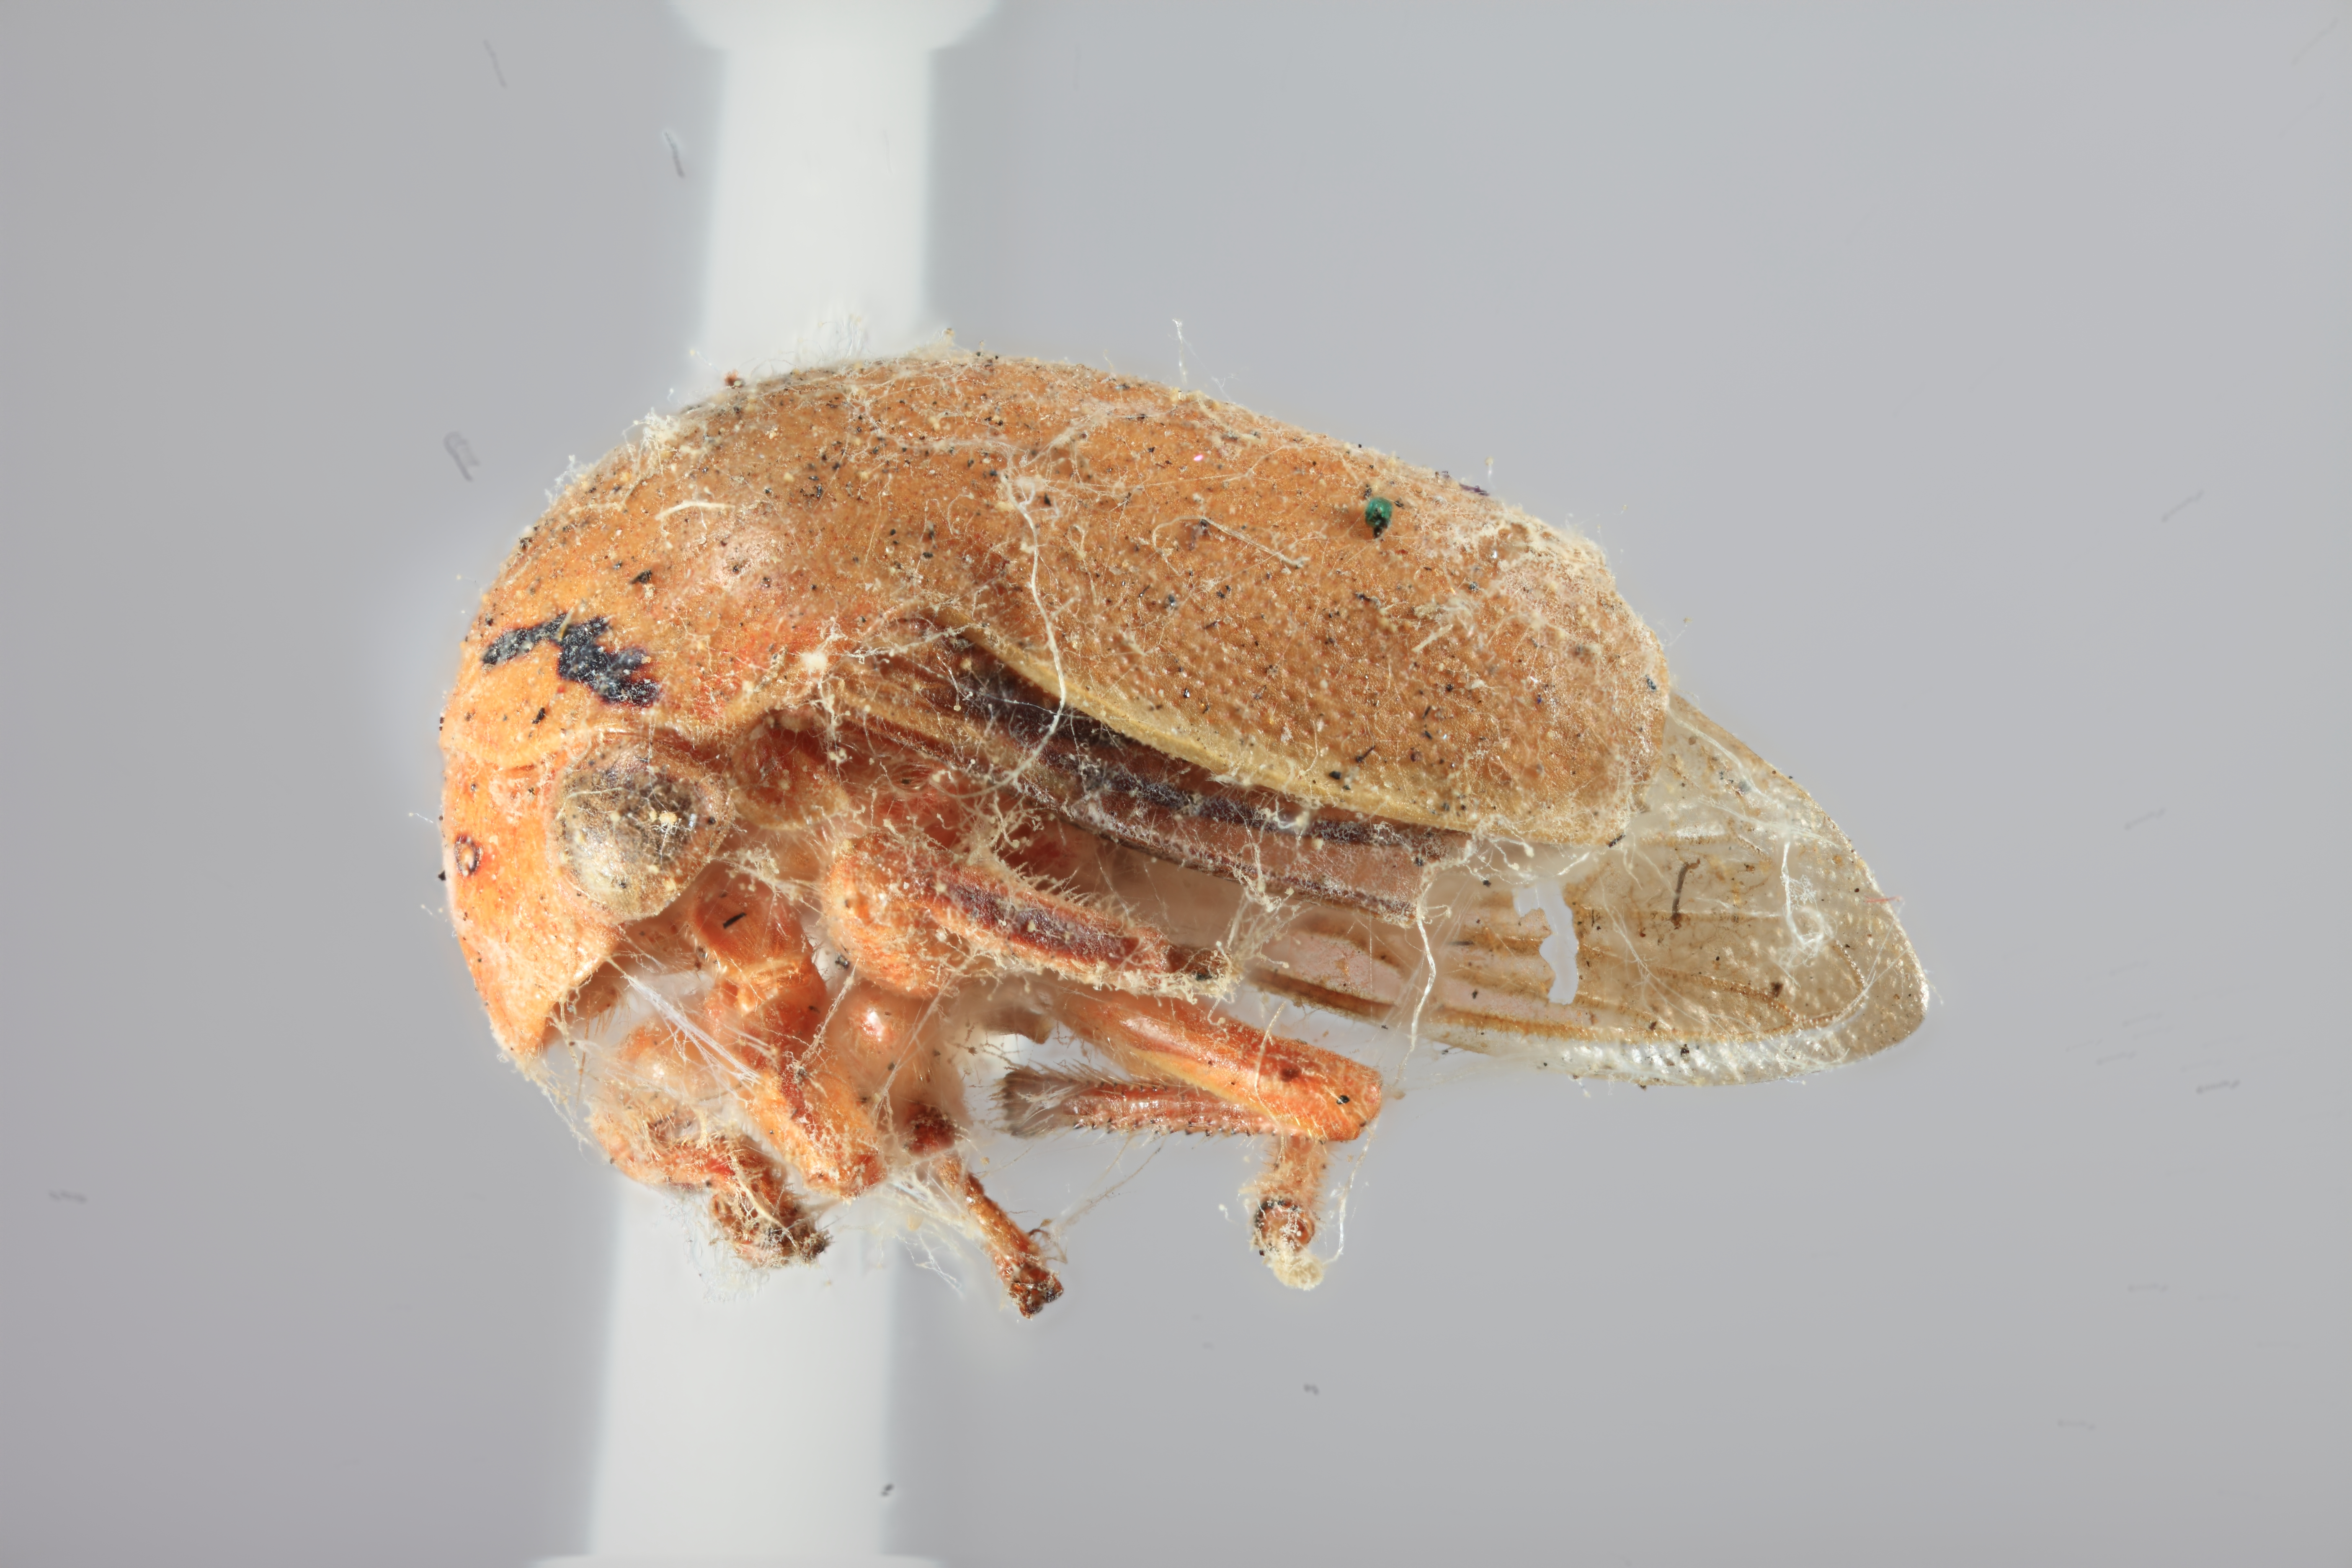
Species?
Stictopelta nova
